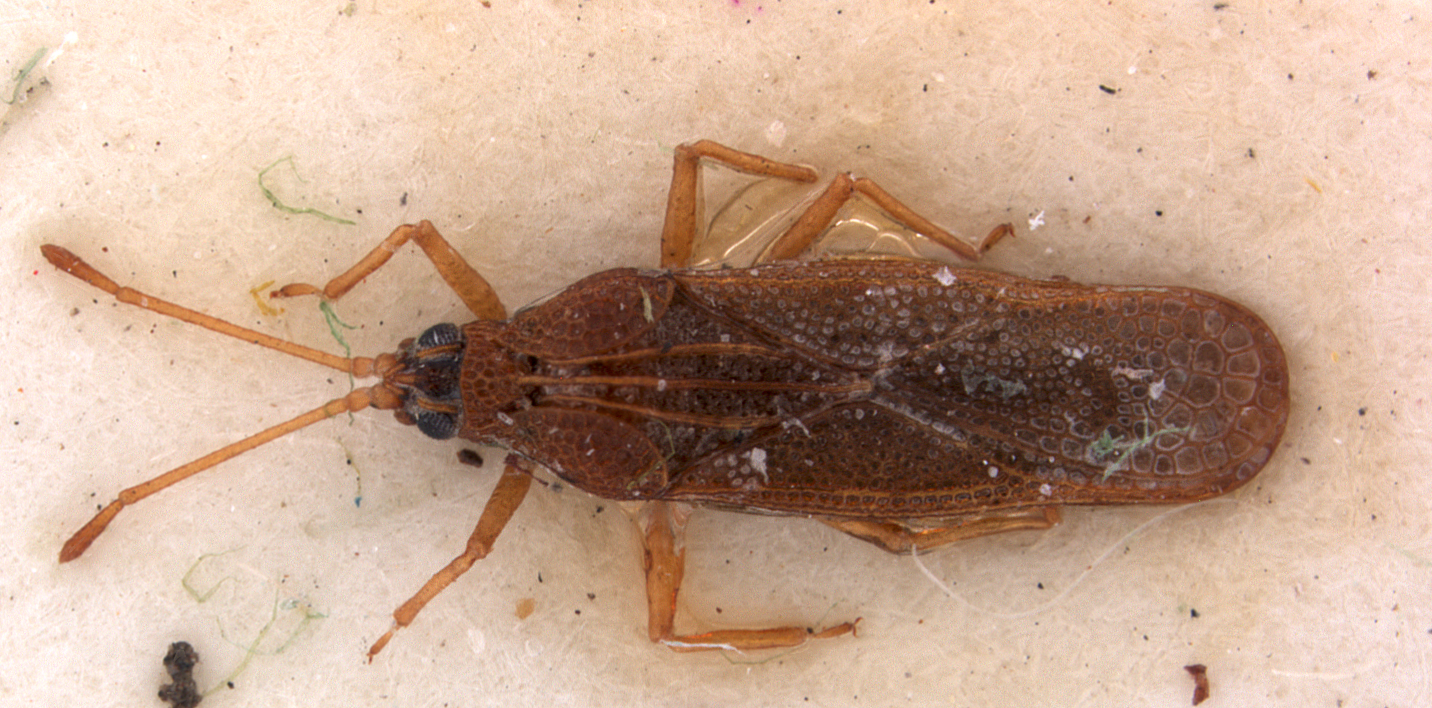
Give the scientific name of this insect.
Baeochila dehrana
